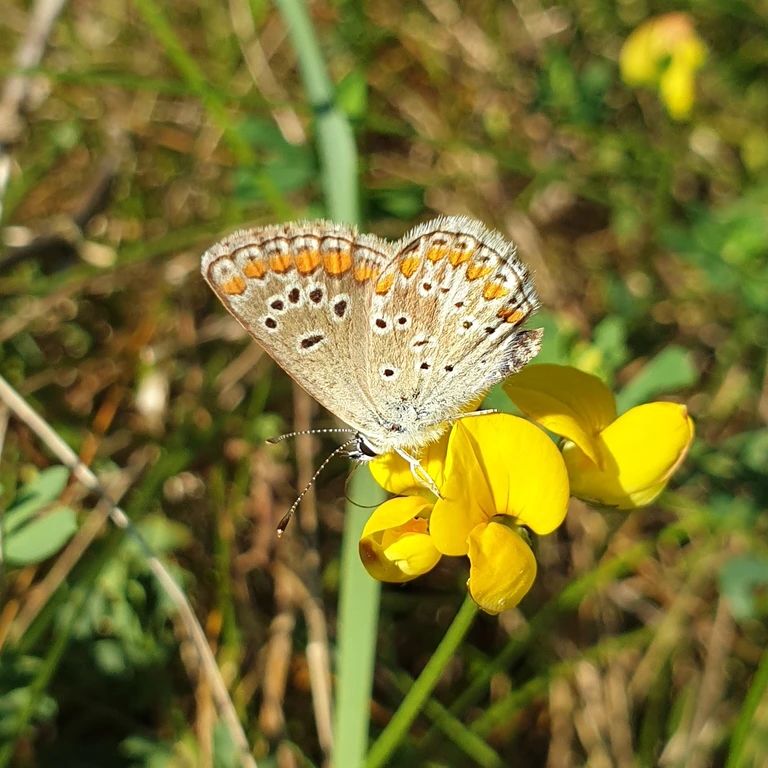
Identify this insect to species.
Aricia agestis/artaxerxes
